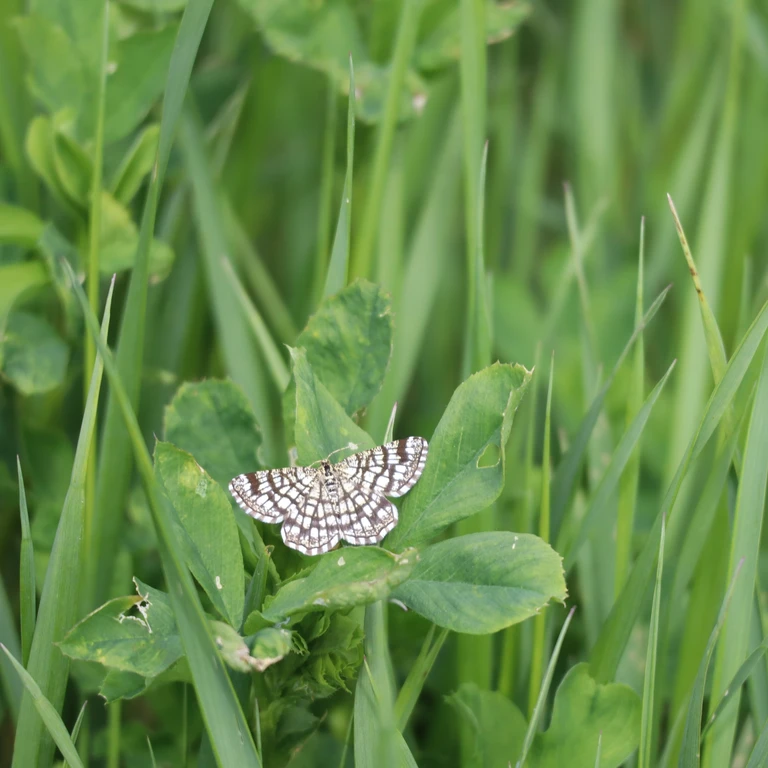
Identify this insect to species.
Chiasmia clathrata
